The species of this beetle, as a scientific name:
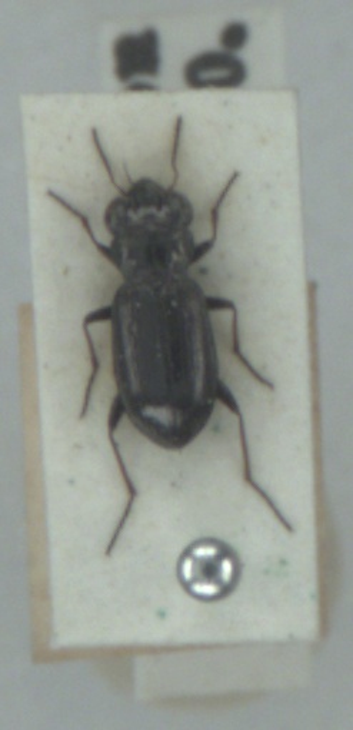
Notiophilus palustris
